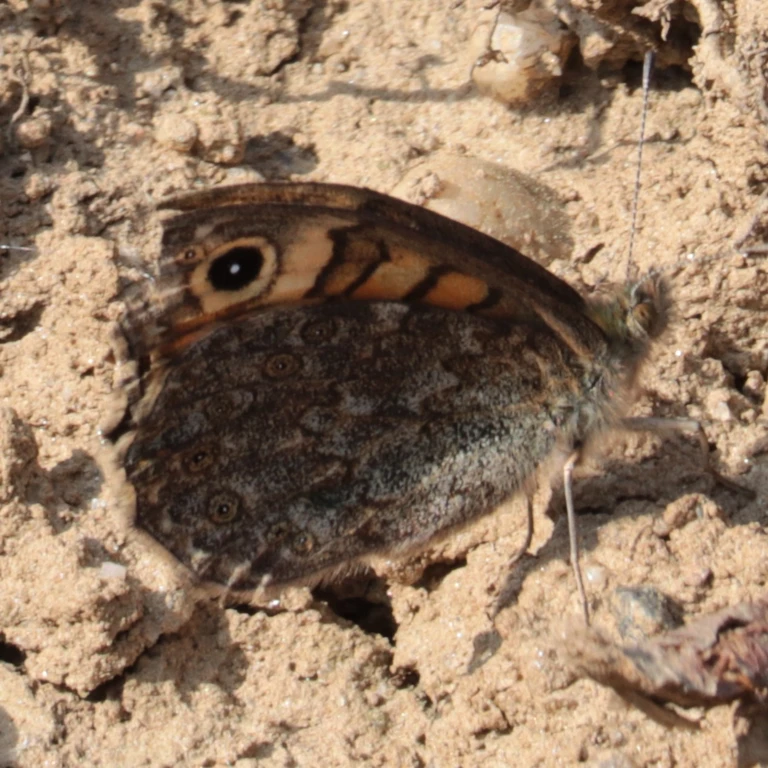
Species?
Lasiommata megera (also Pararge megera)
